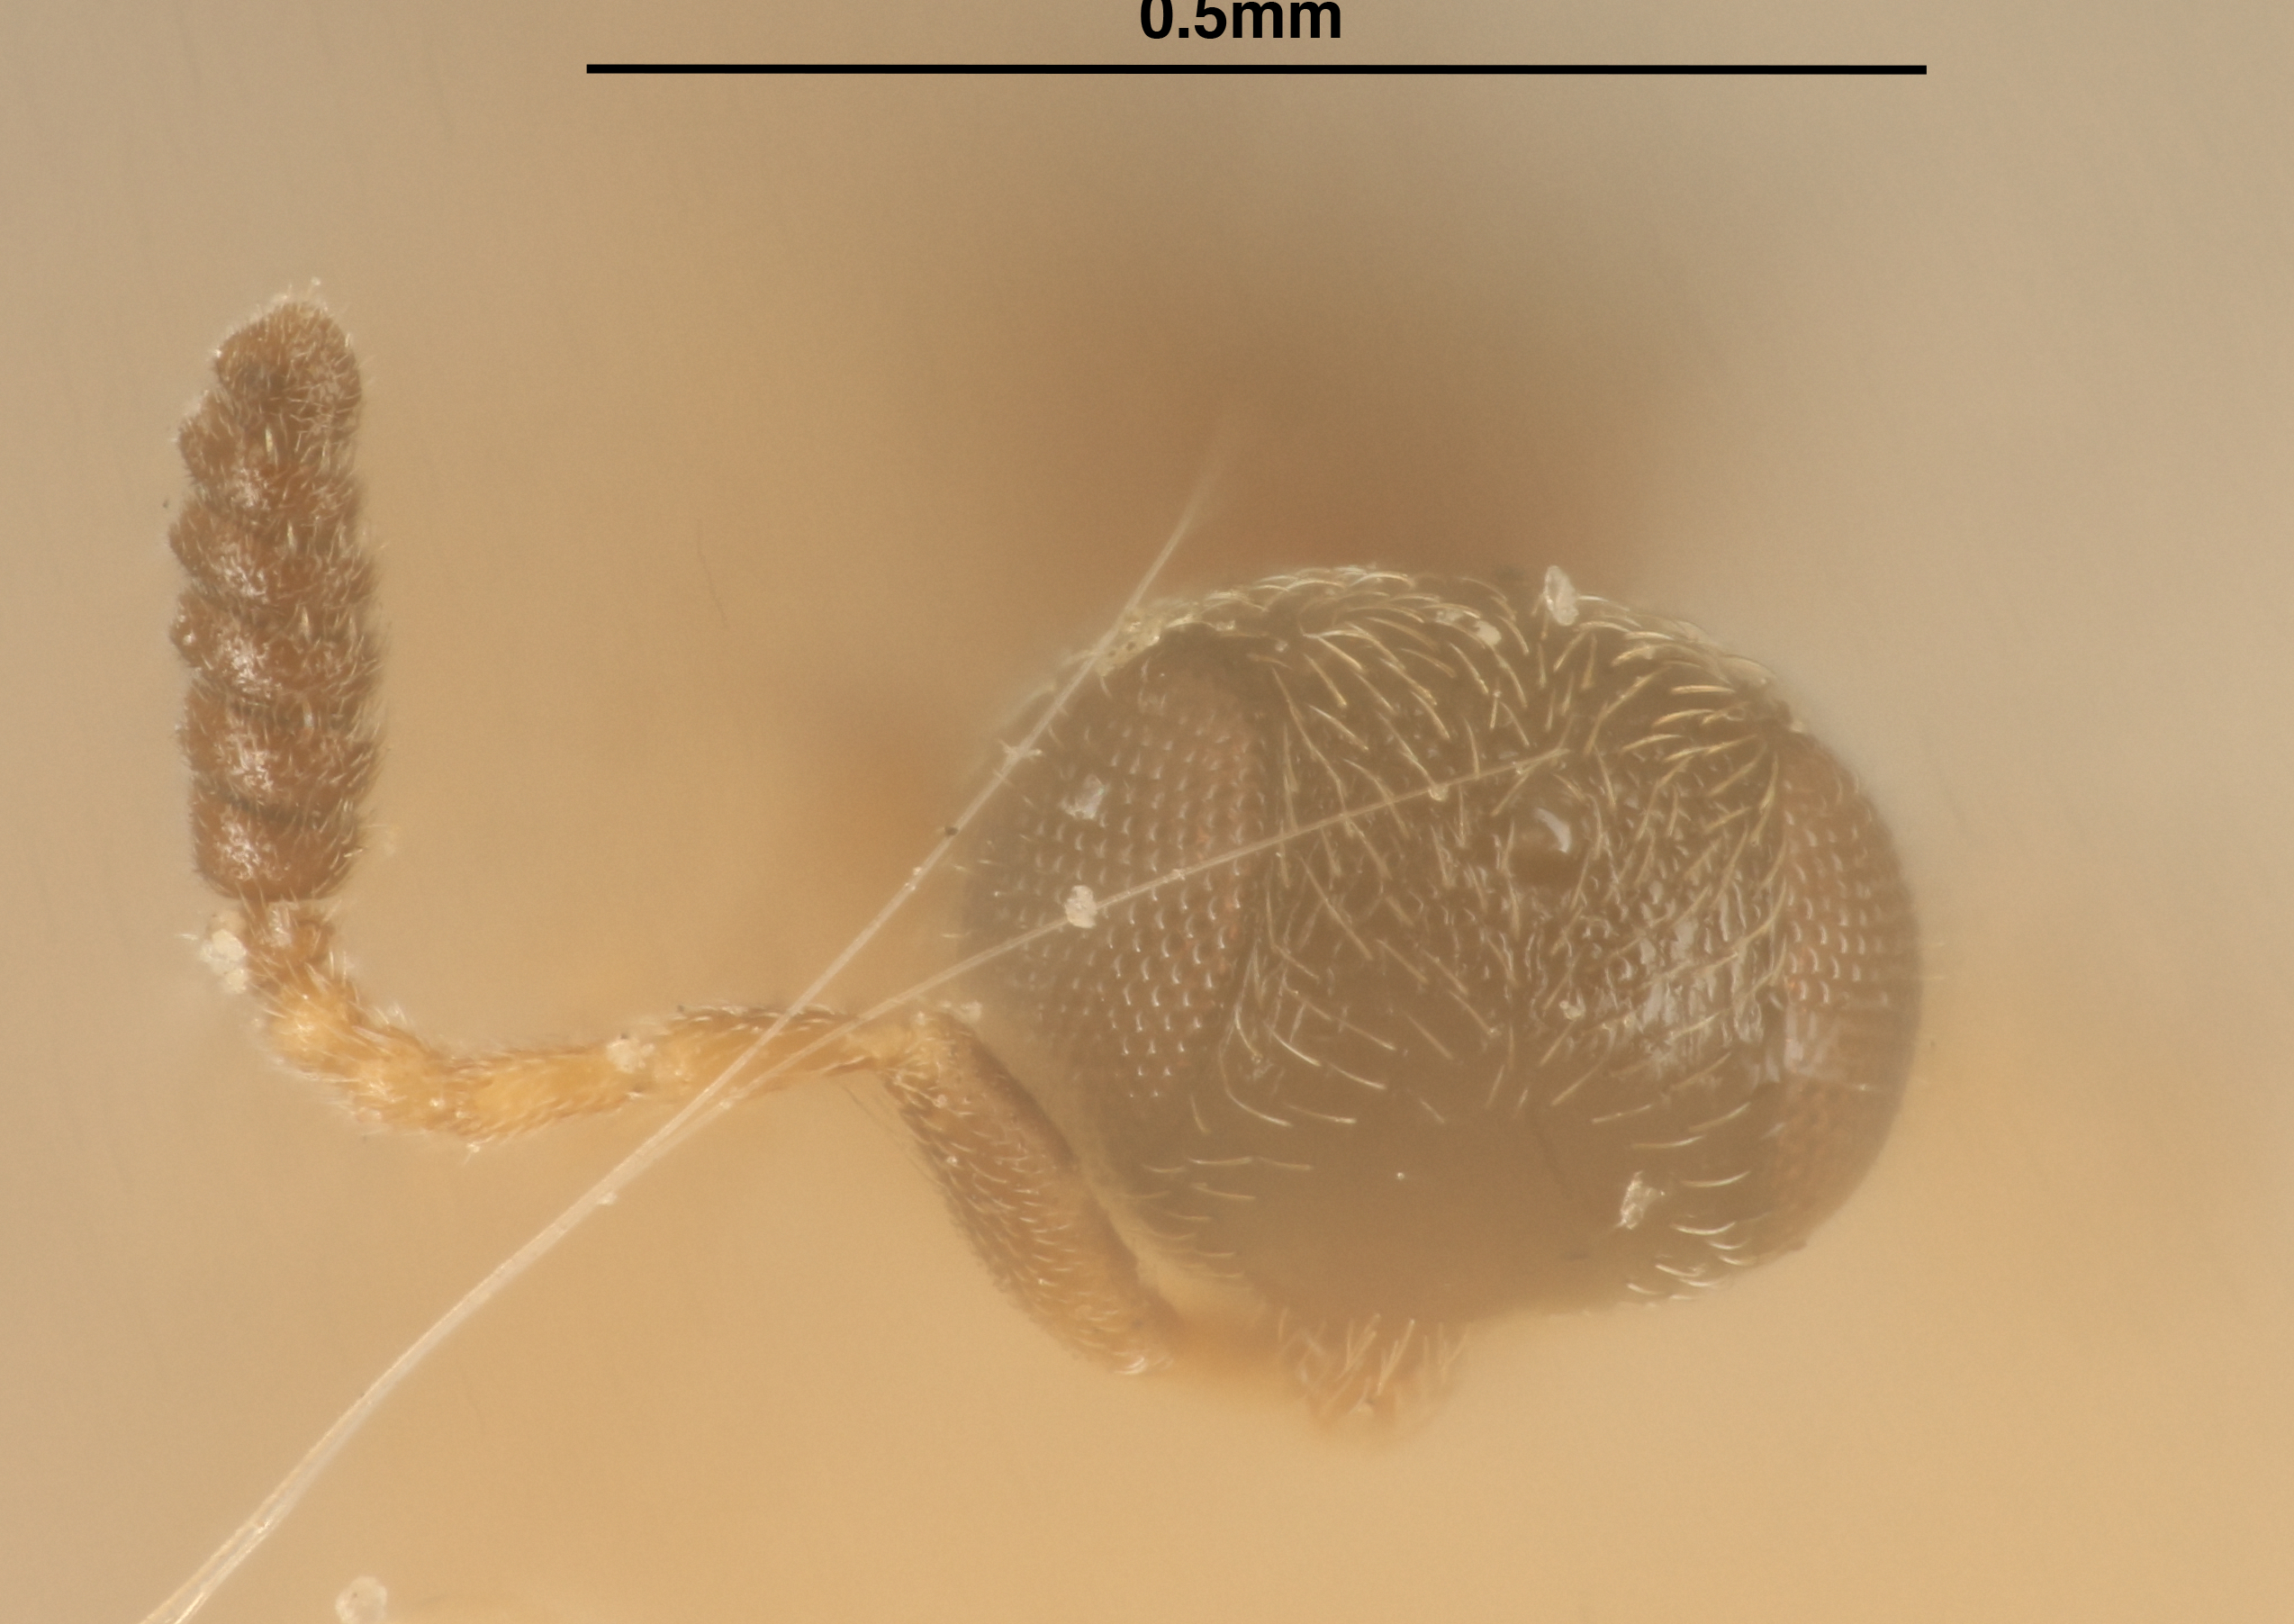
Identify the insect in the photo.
Probaryconus cauverycus
